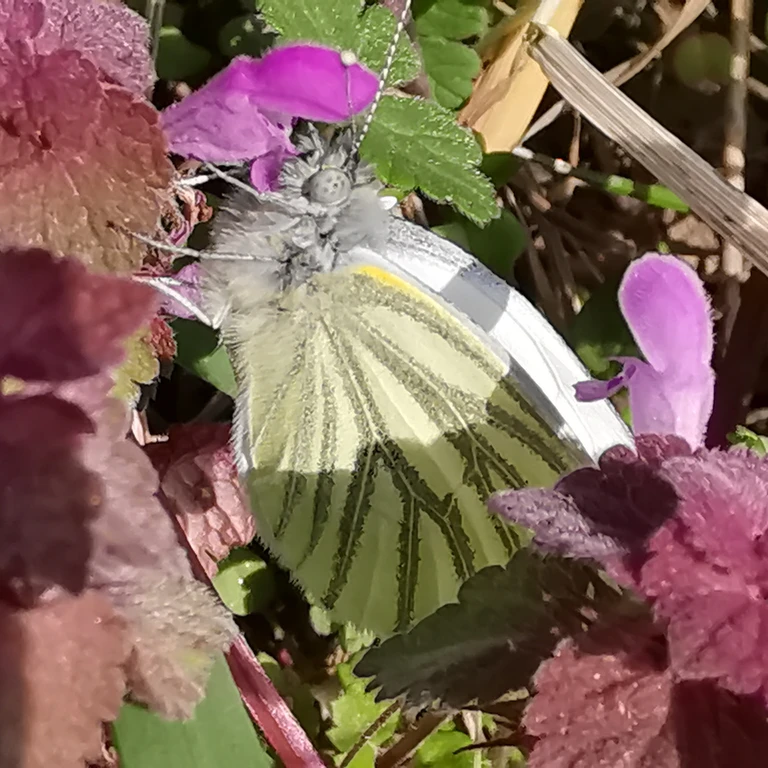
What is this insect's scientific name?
Pieris napi
